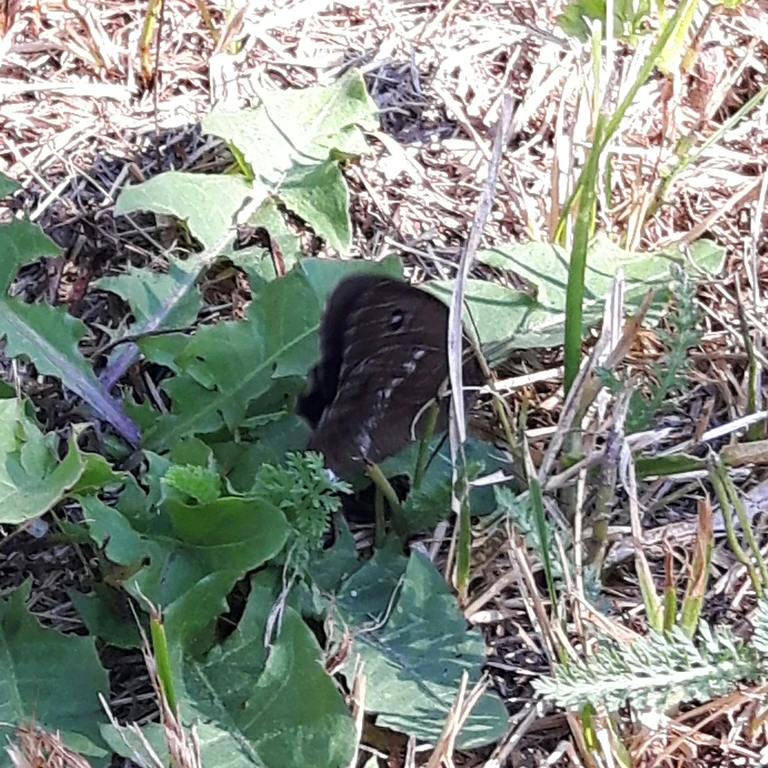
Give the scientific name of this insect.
Minois dryas
